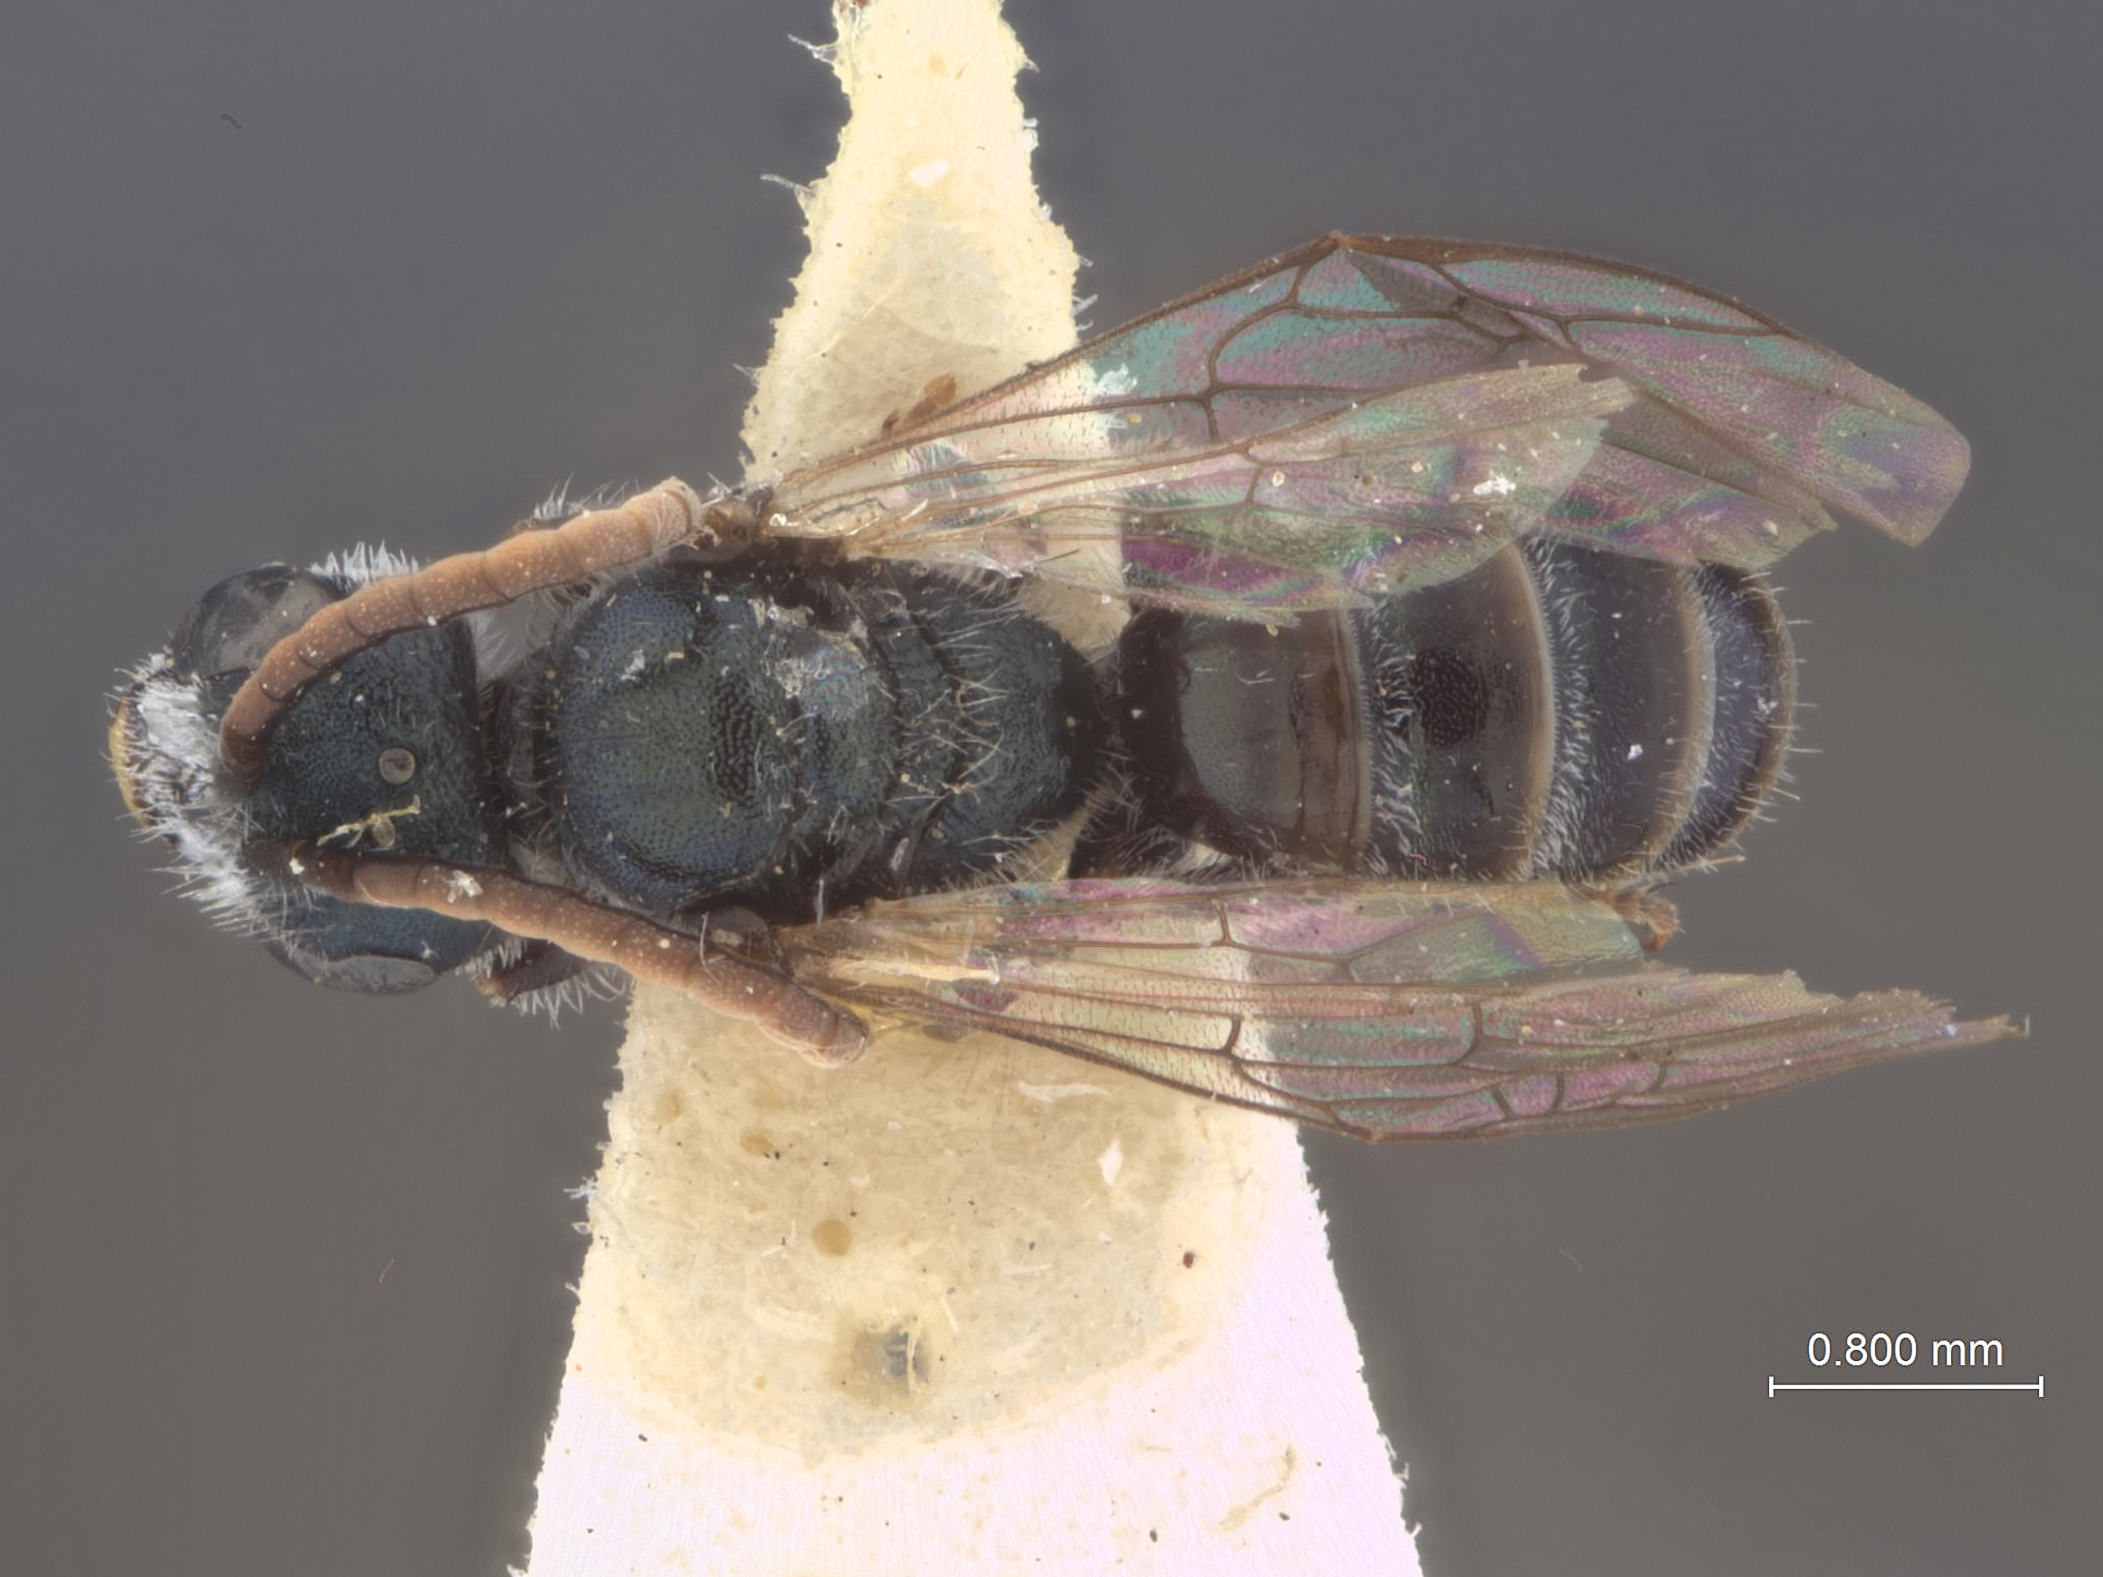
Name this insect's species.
Halictus evestigatus
